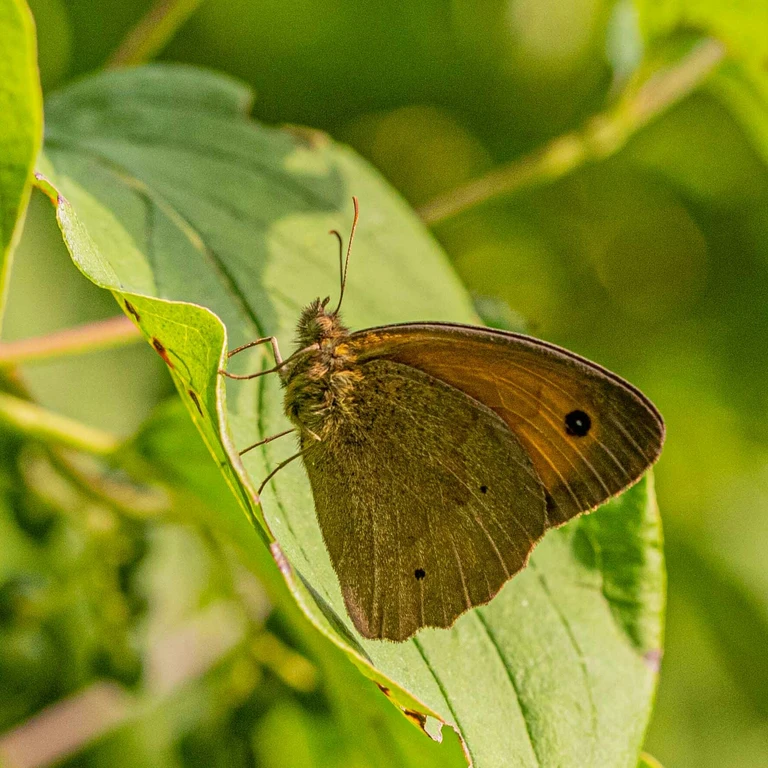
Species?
Maniola jurtina
